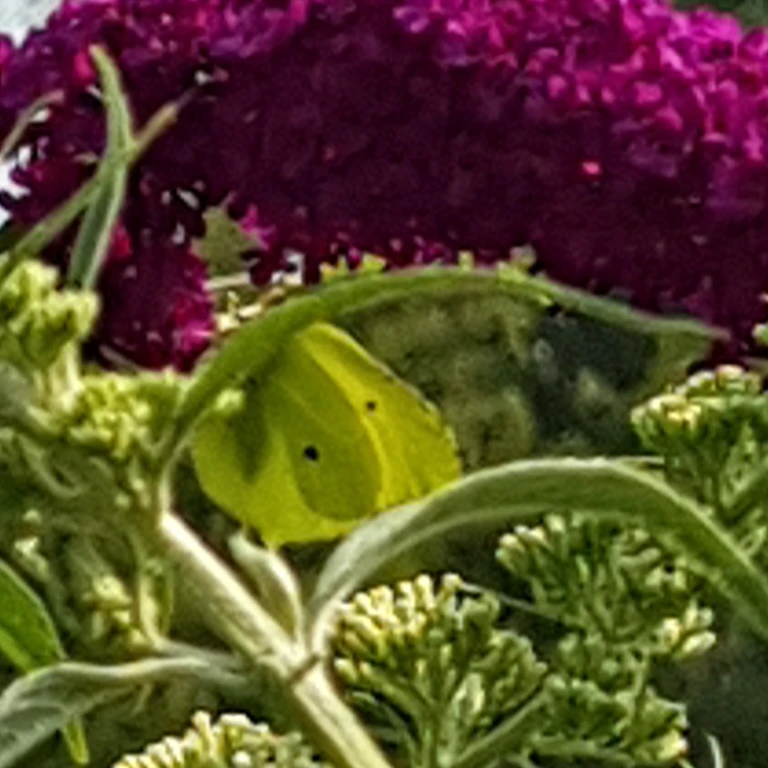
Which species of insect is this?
Gonepteryx rhamni
